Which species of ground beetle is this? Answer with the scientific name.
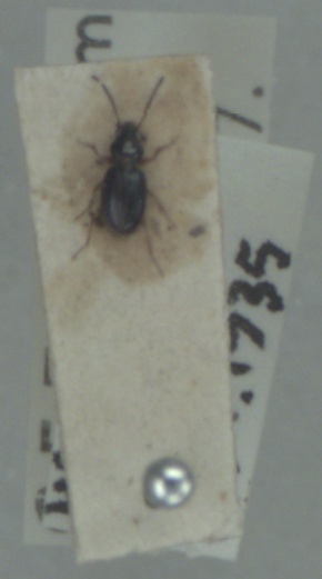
Bembidion gilvipes
